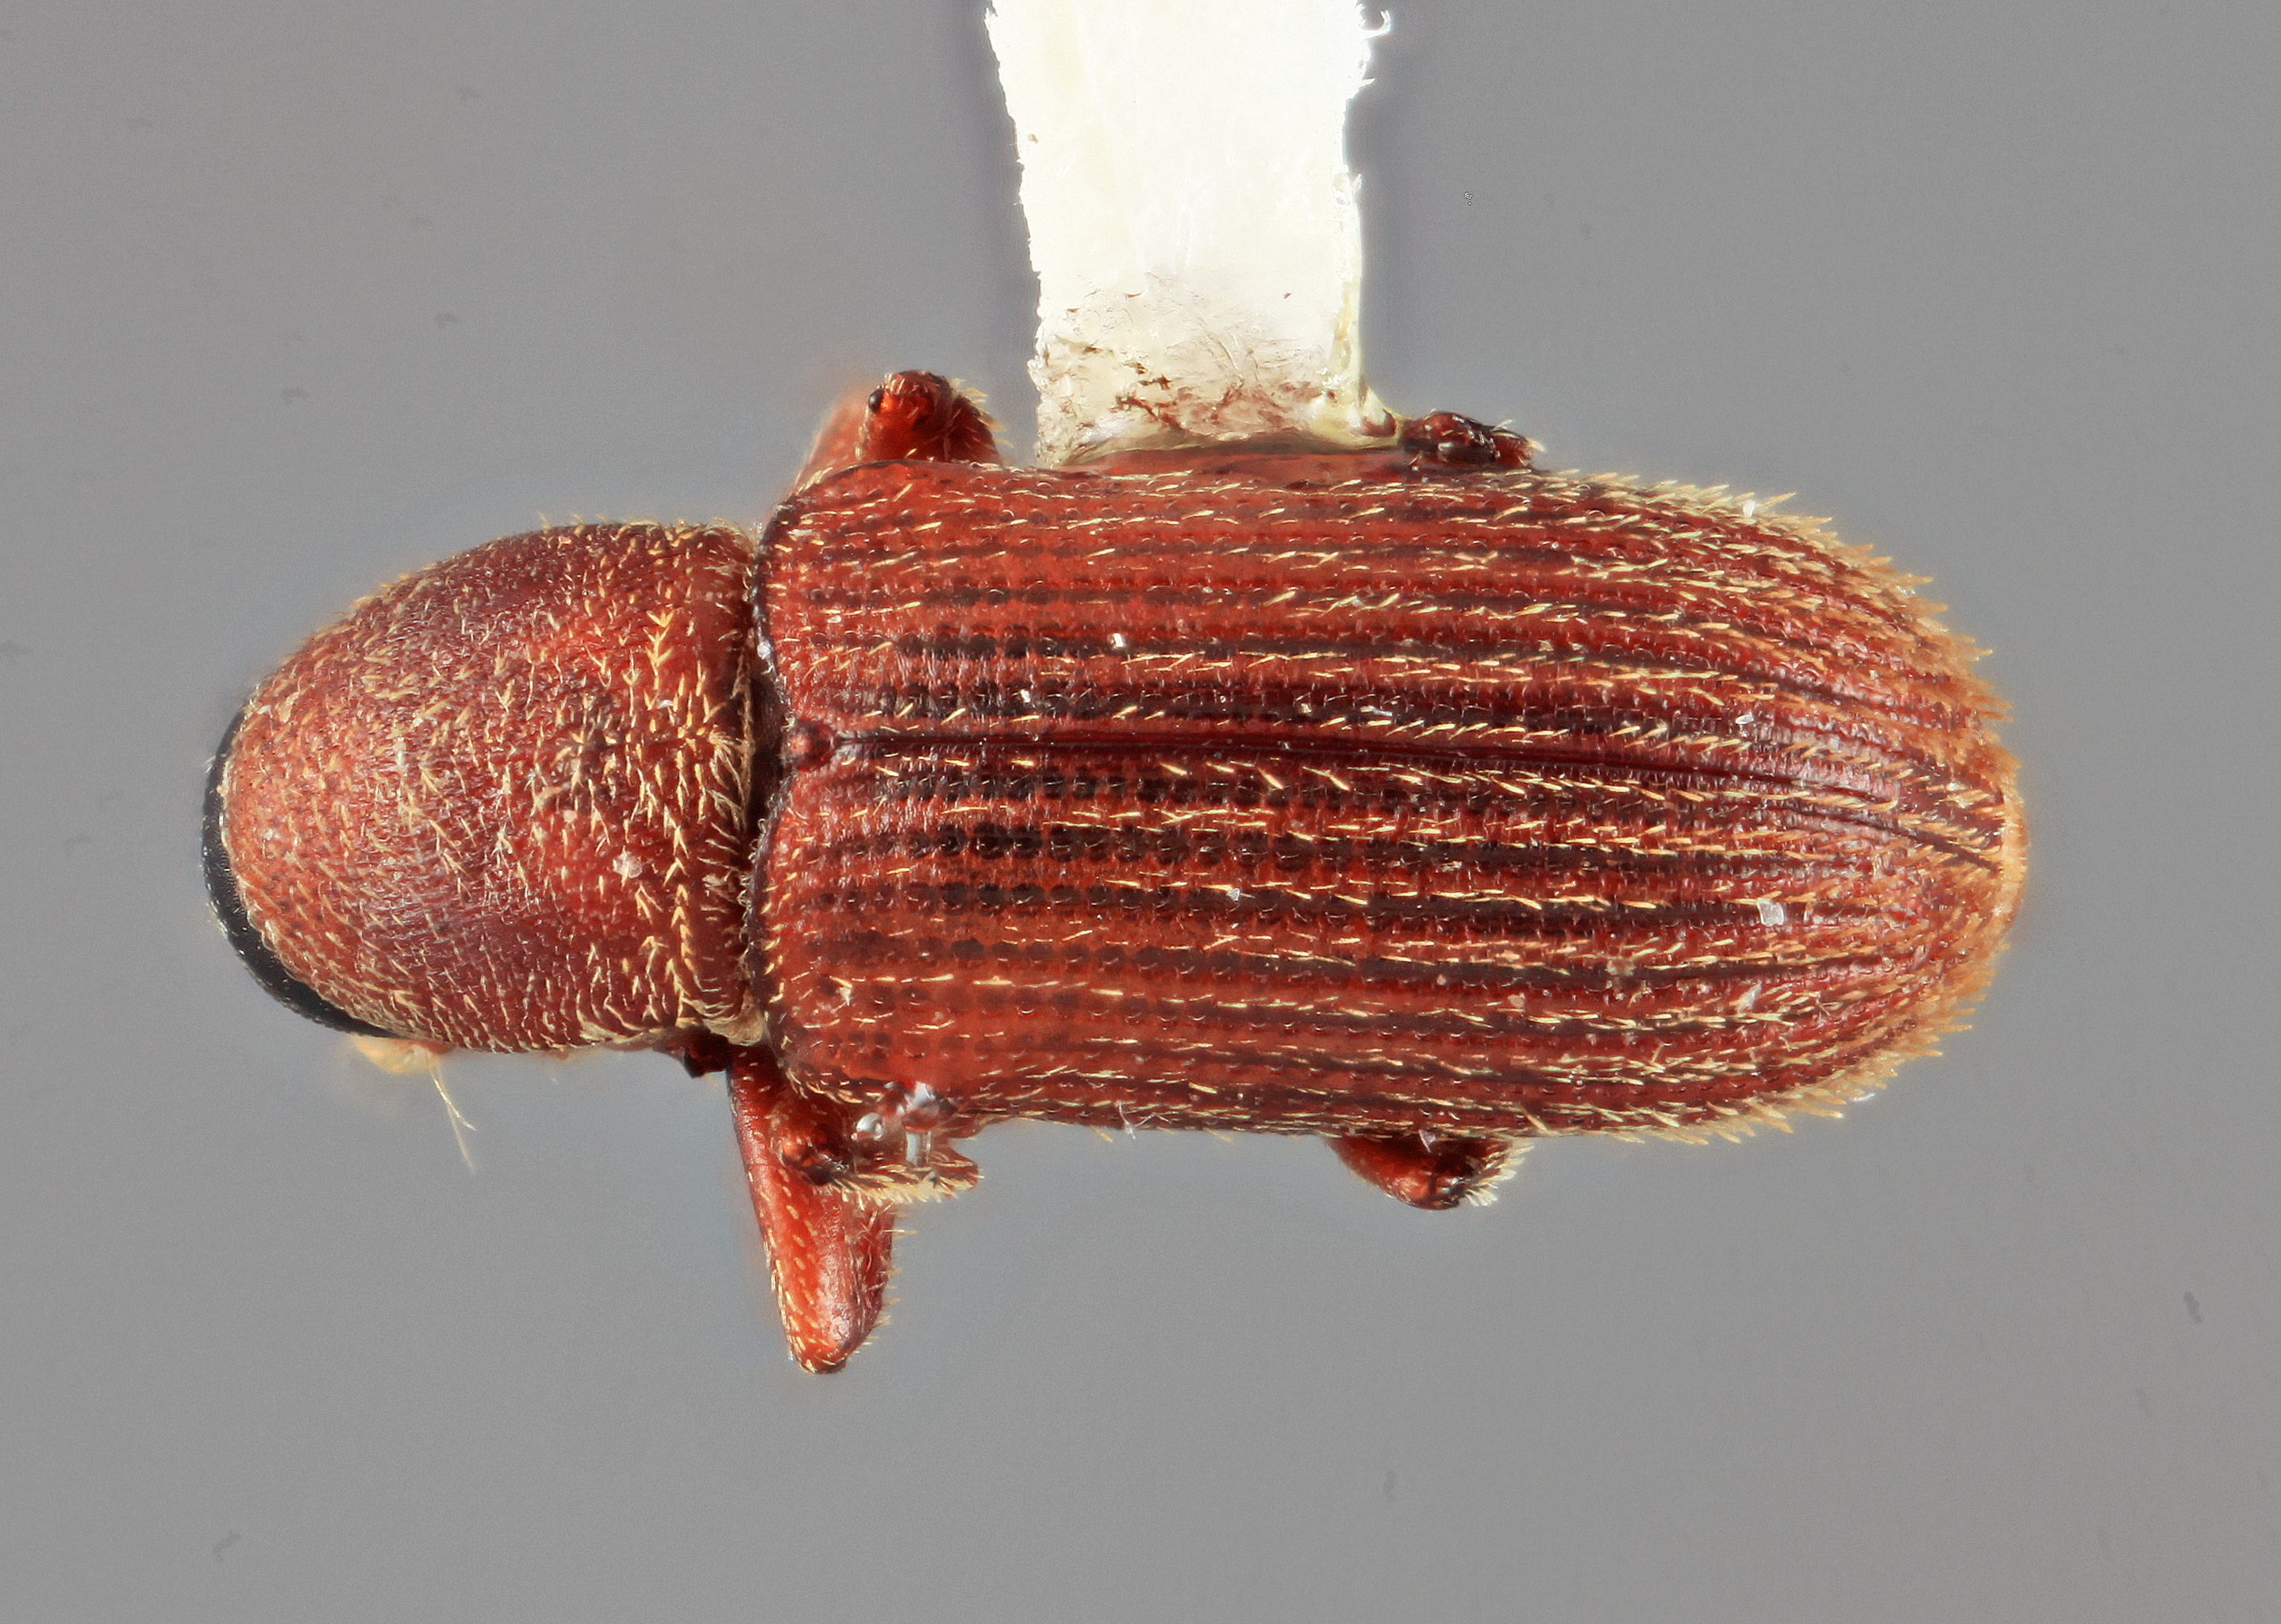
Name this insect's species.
Cnesinus deperditus
